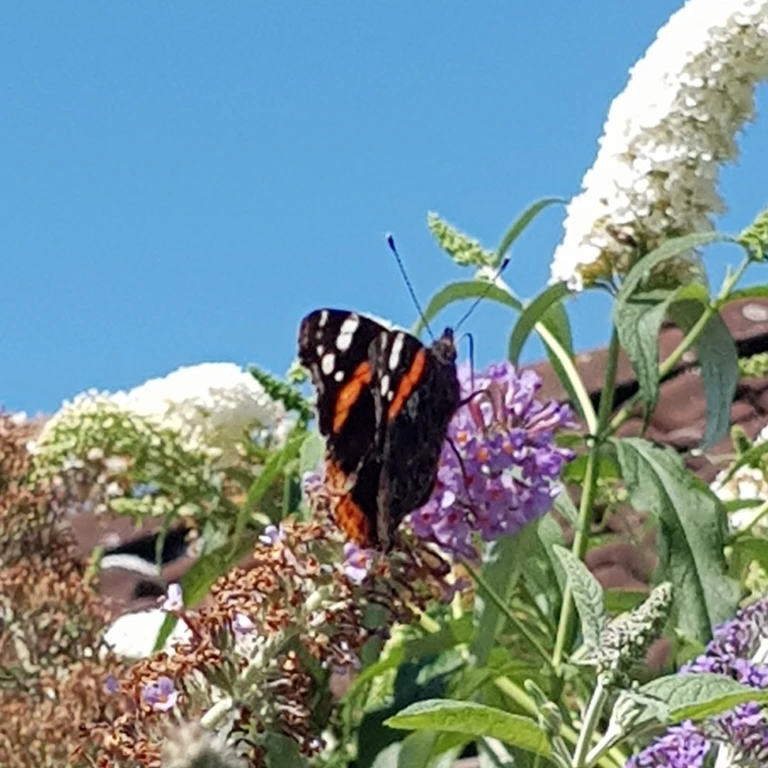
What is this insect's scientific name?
Vanessa atalanta
